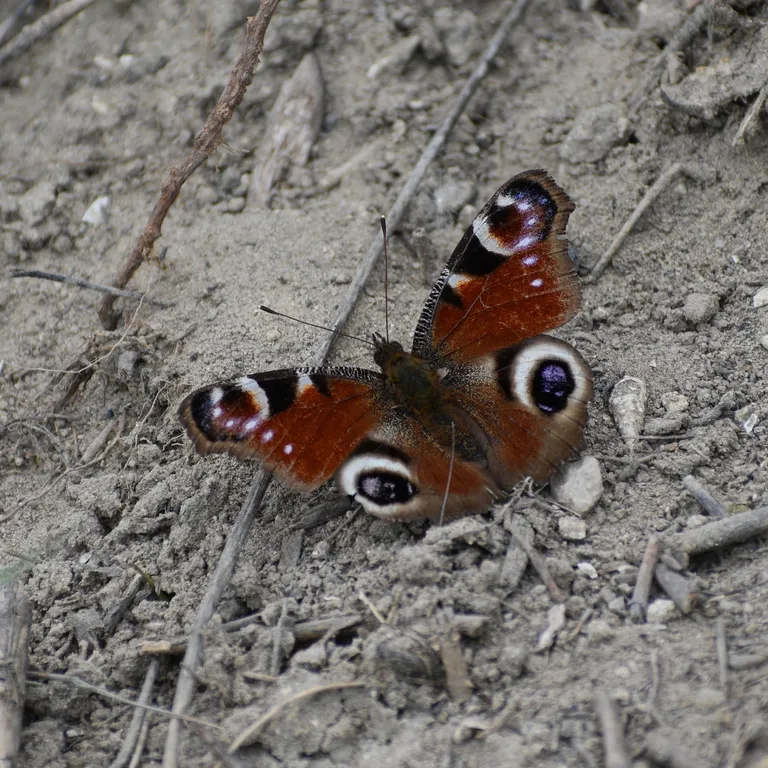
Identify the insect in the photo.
Aglais io
